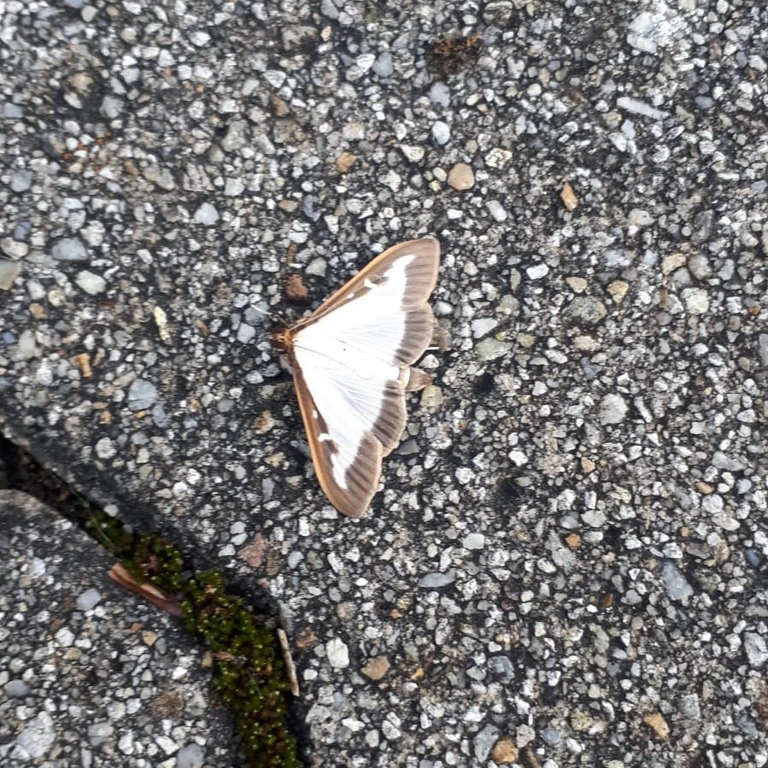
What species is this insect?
Cydalima perspectalis
